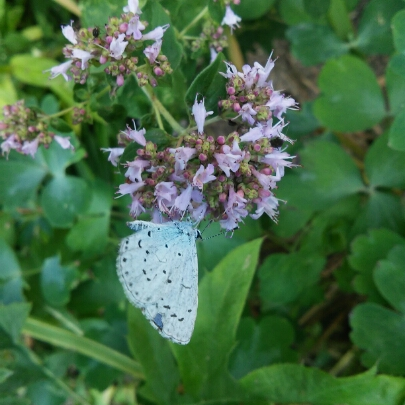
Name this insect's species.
Celastrina argiolus
